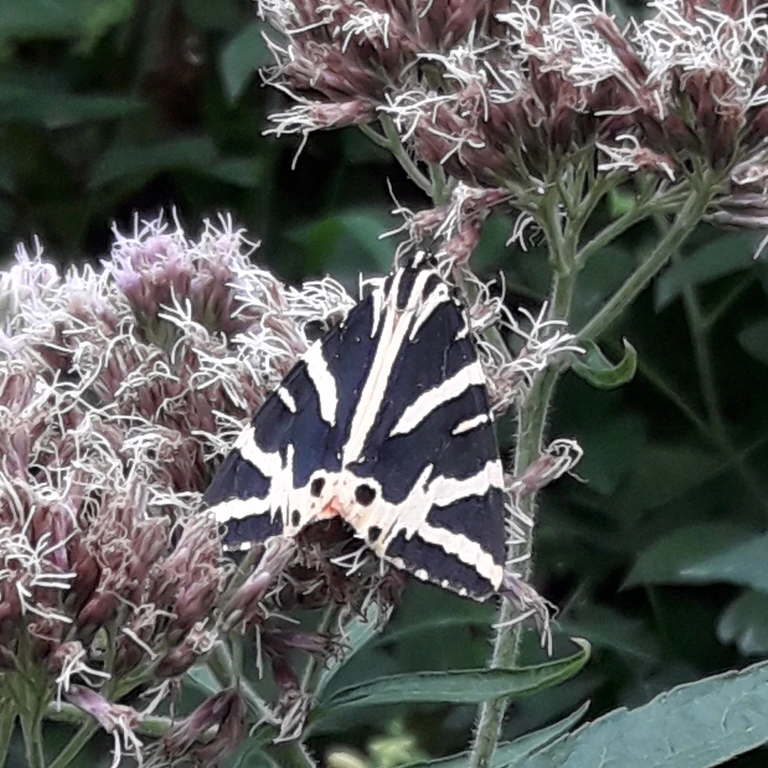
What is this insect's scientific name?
Euplagia quadripunctaria
